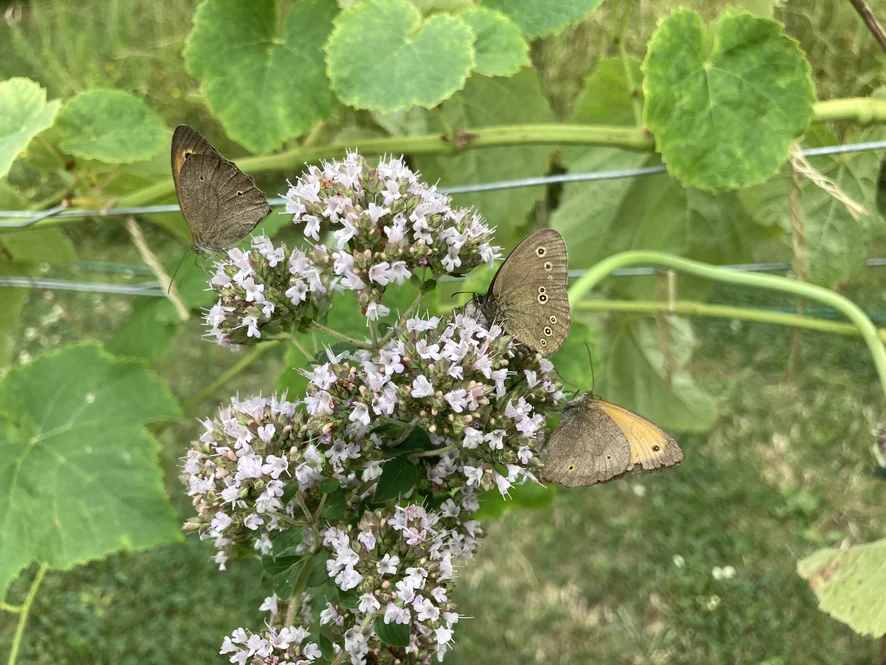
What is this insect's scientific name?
Aphantopus hyperantus
